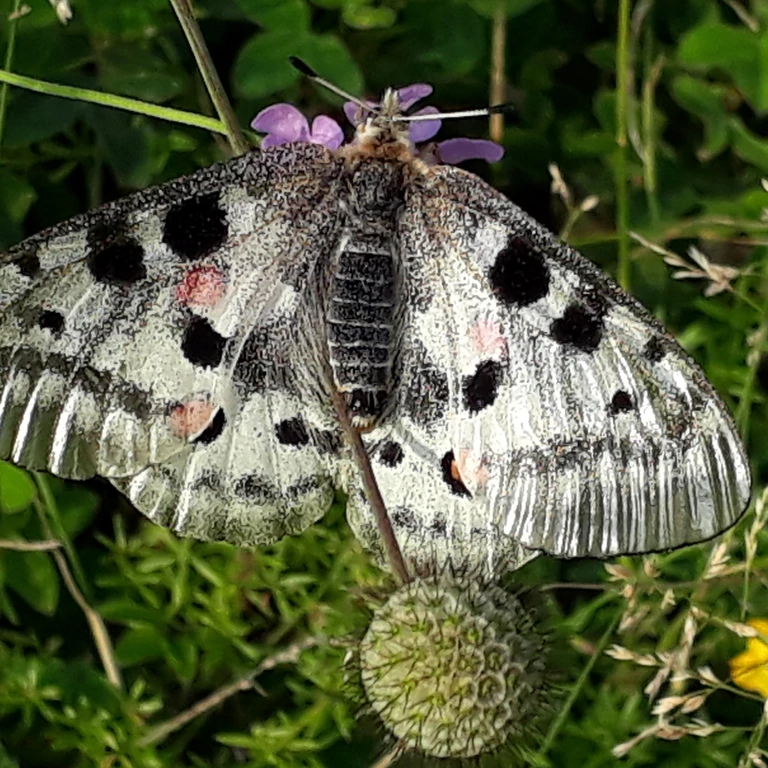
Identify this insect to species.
Parnassius apollo
